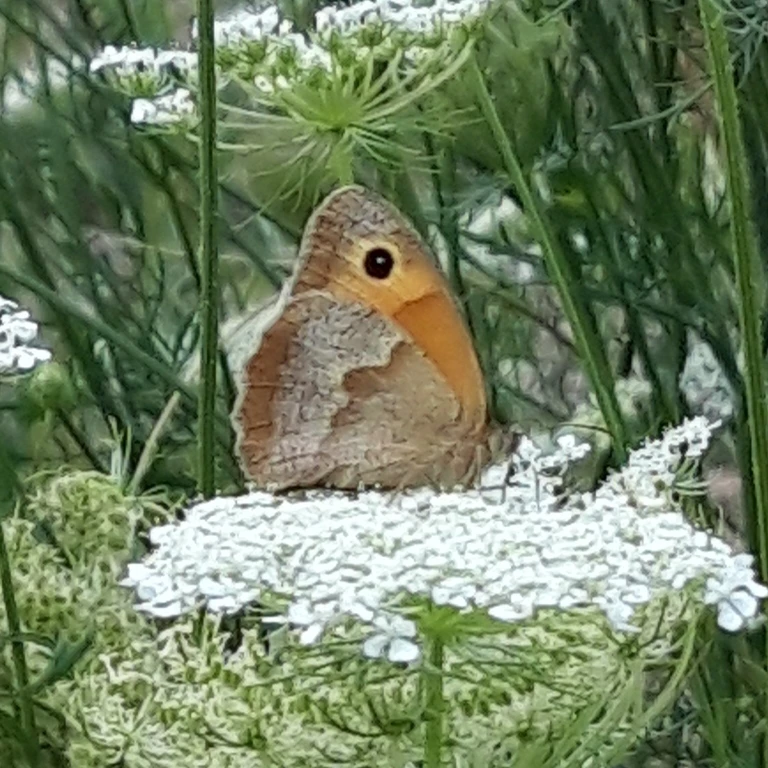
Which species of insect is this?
Maniola jurtina
